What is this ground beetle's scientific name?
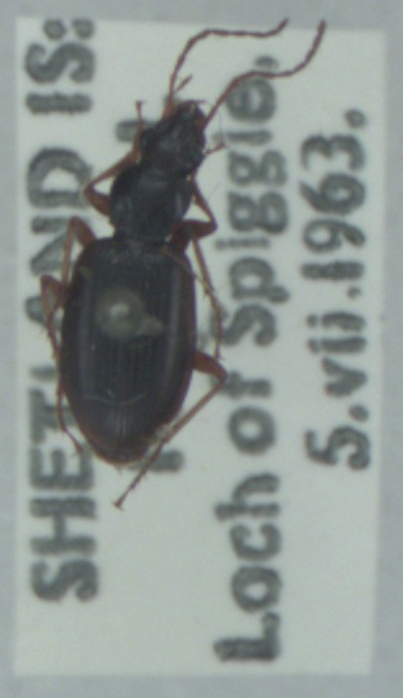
Paranchus albipes
